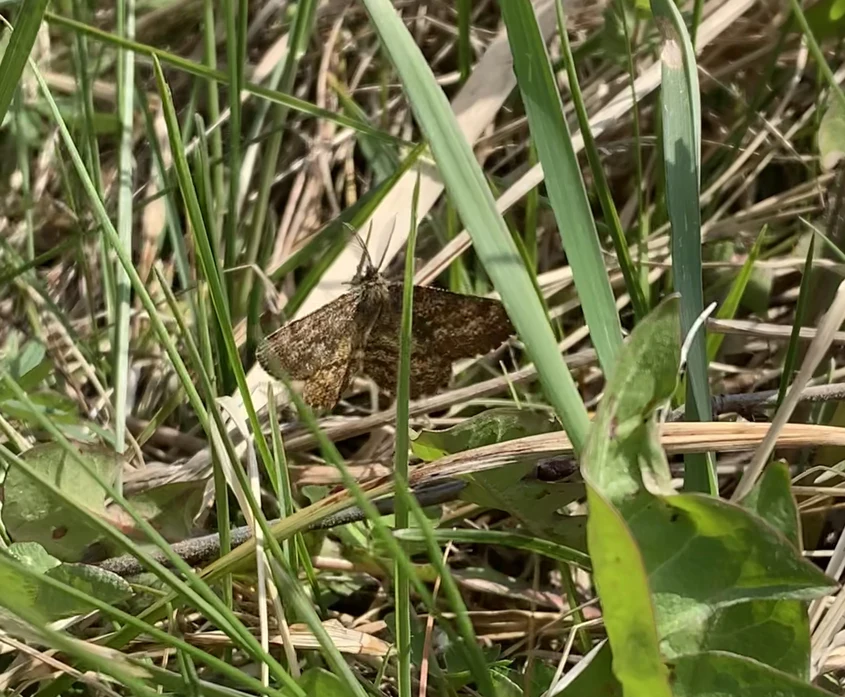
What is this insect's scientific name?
Ematurga atomaria
